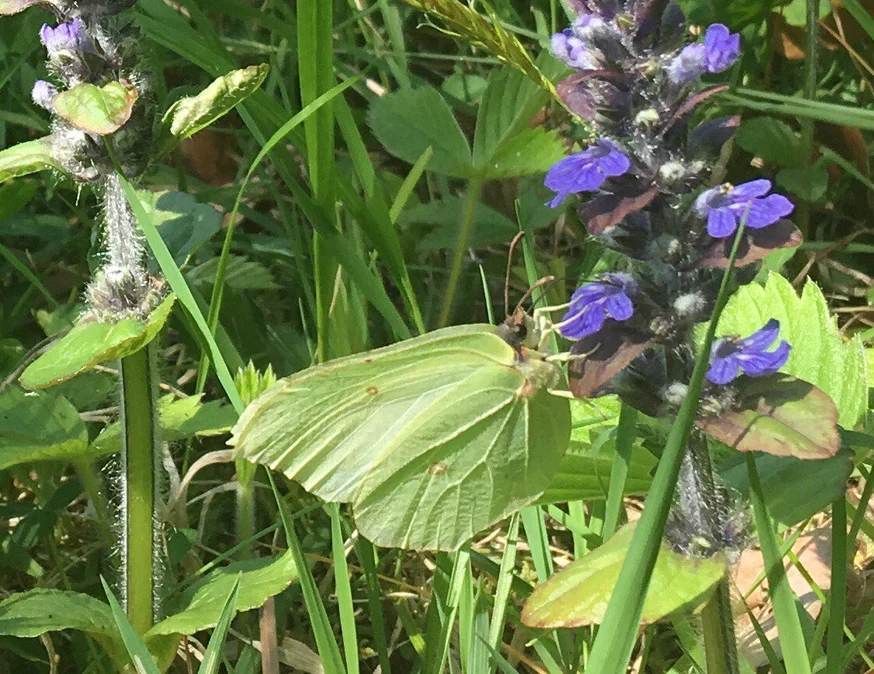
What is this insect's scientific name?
Gonepteryx rhamni
